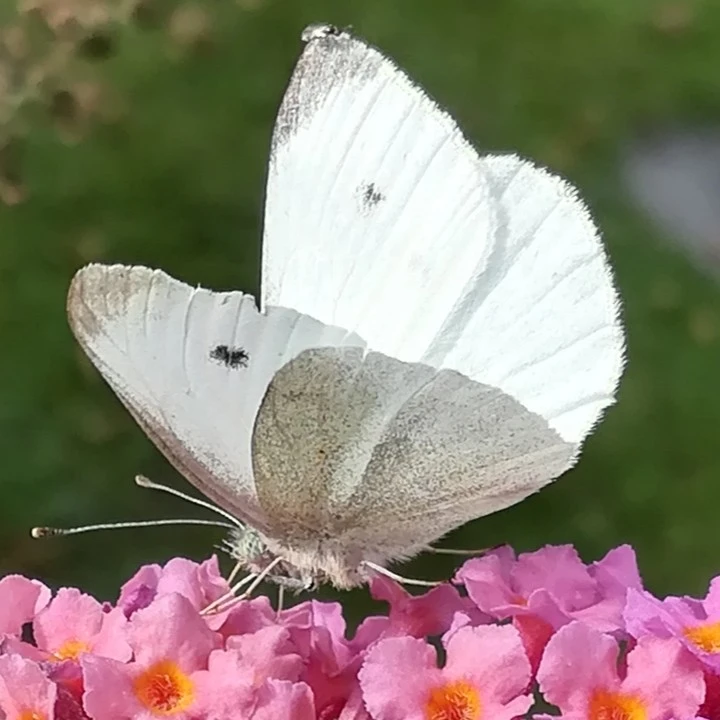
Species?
Pieris rapae
